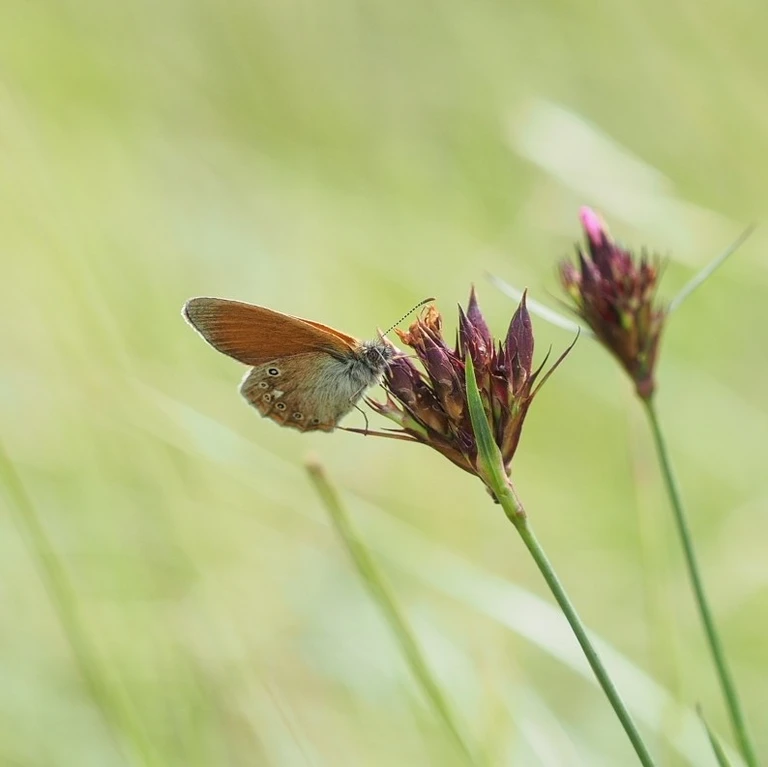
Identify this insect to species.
Coenonympha glycerion (also Coenonympha iphis)
